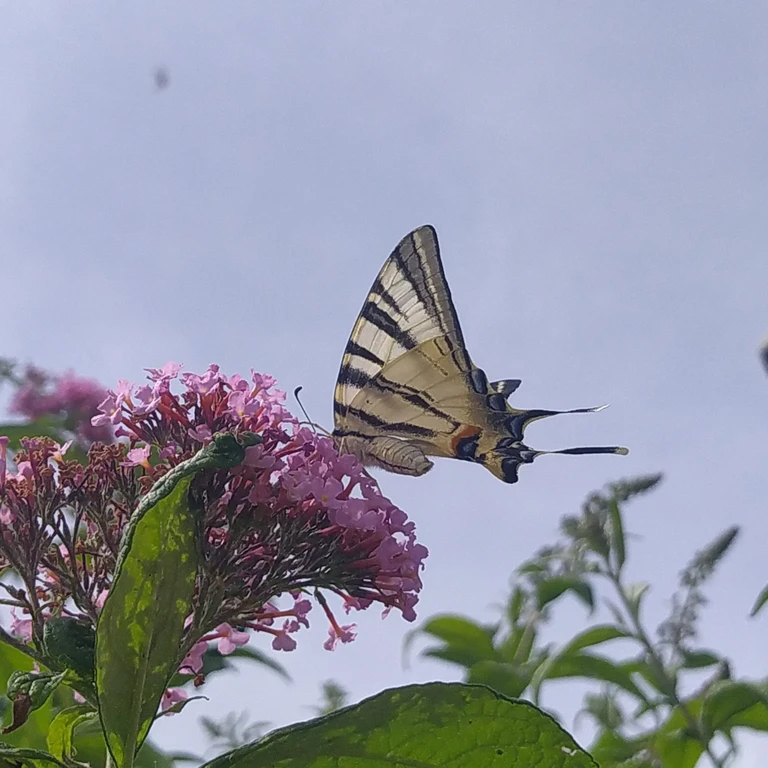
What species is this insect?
Iphiclides podalirius
